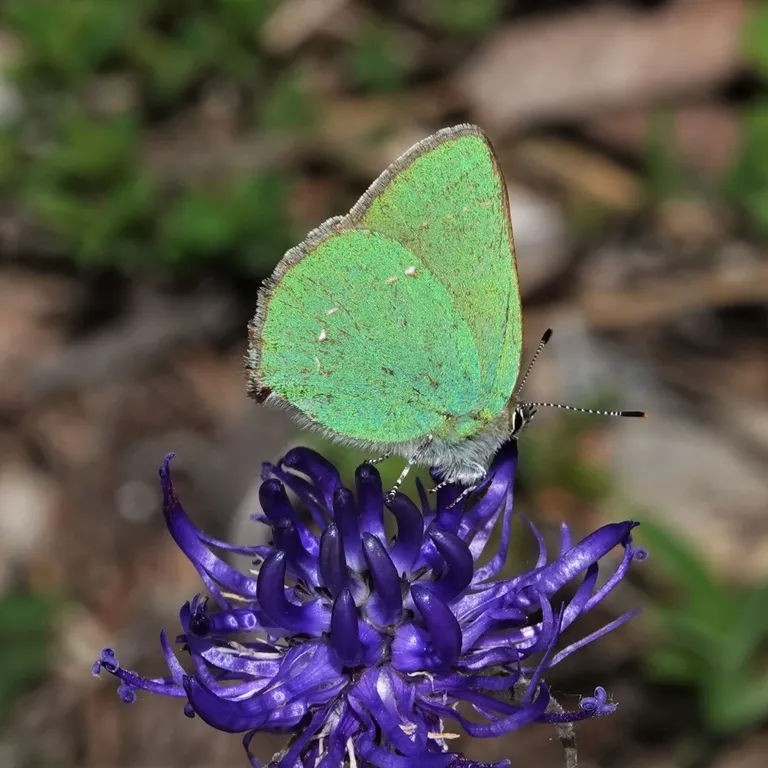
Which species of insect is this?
Callophrys rubi
